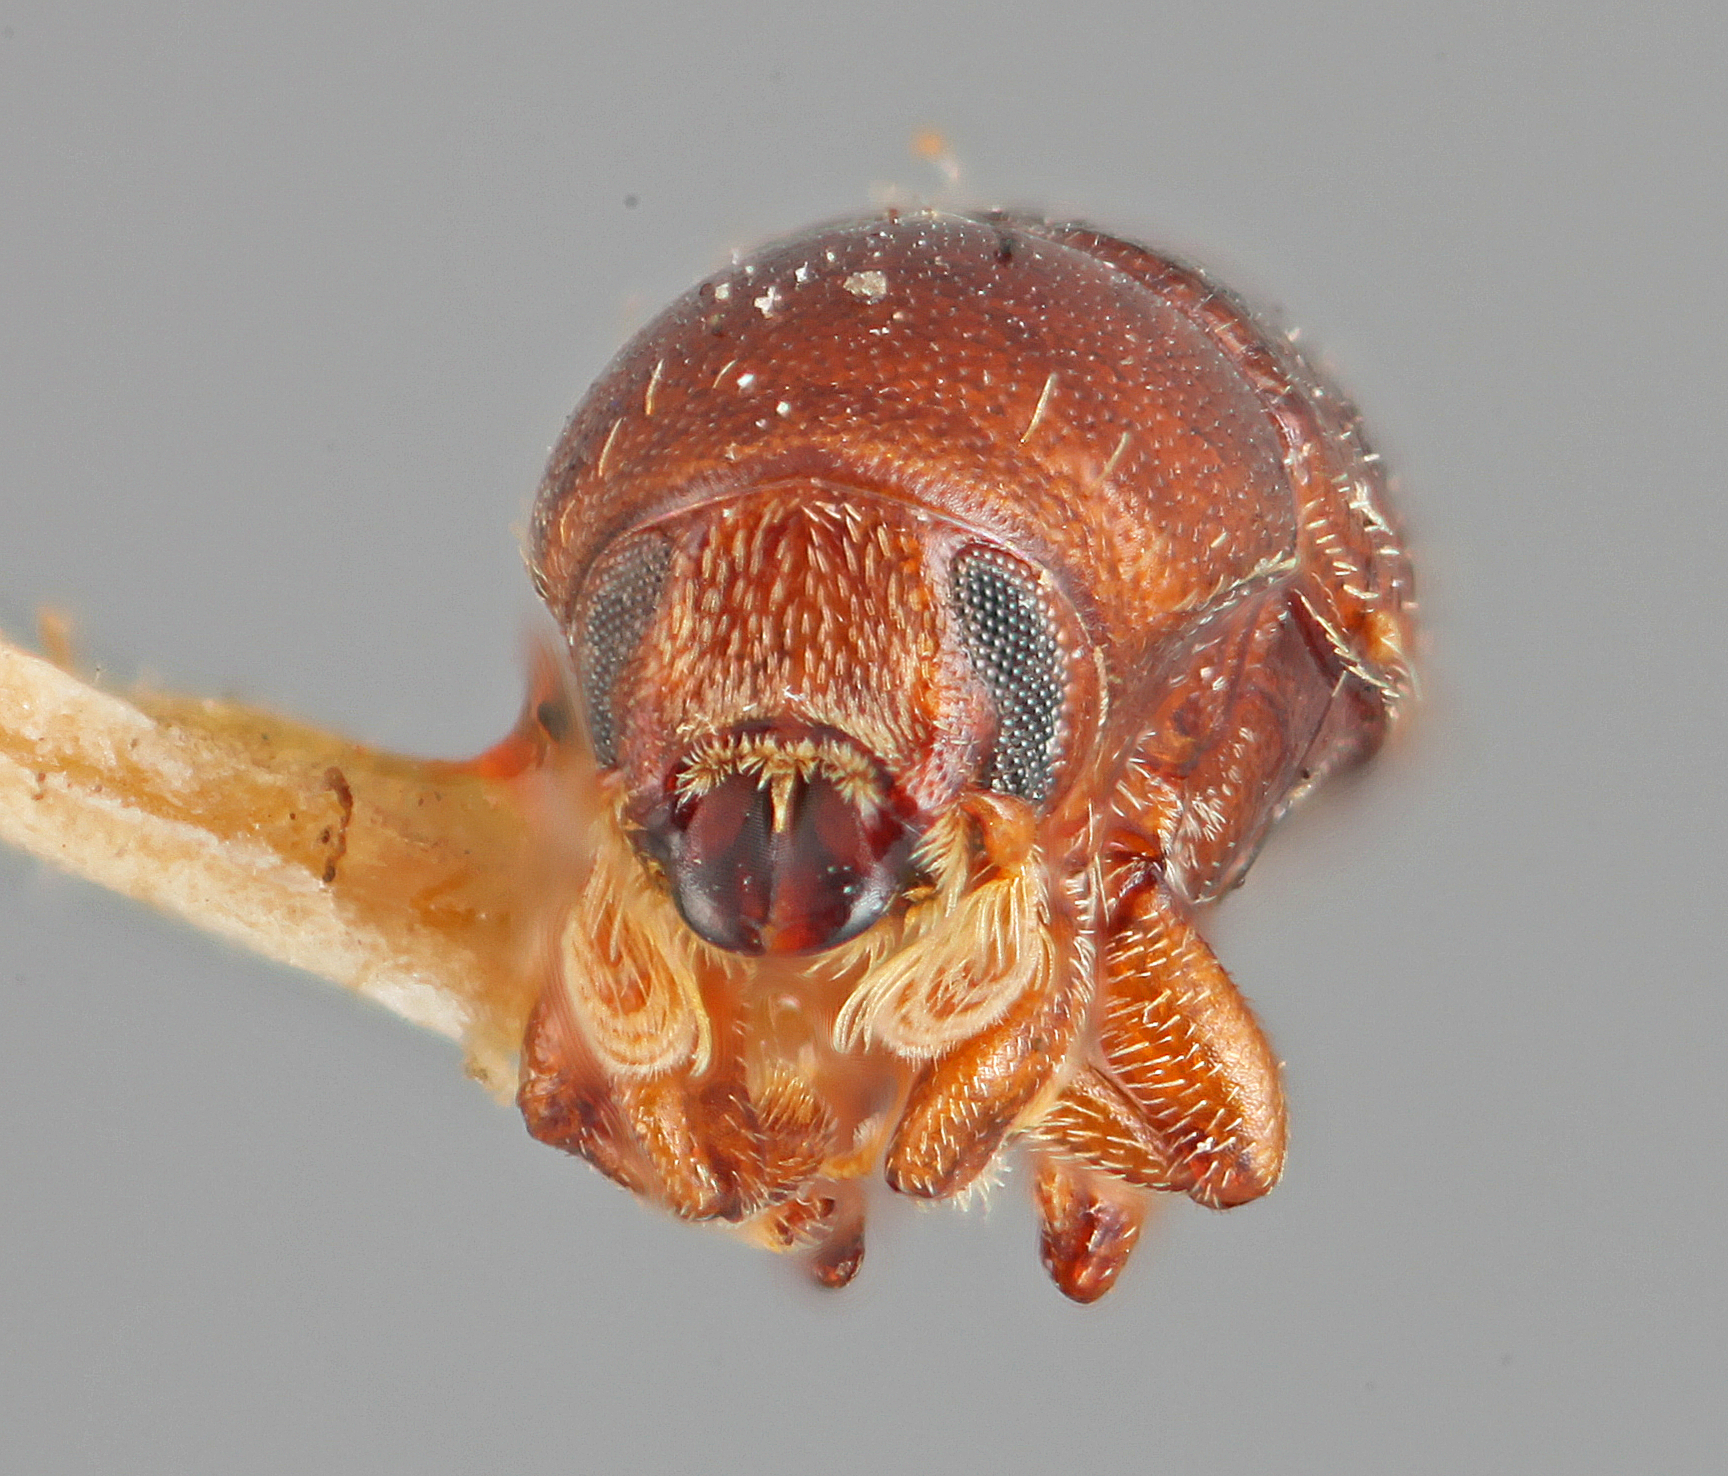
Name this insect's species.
Loganius ficus
